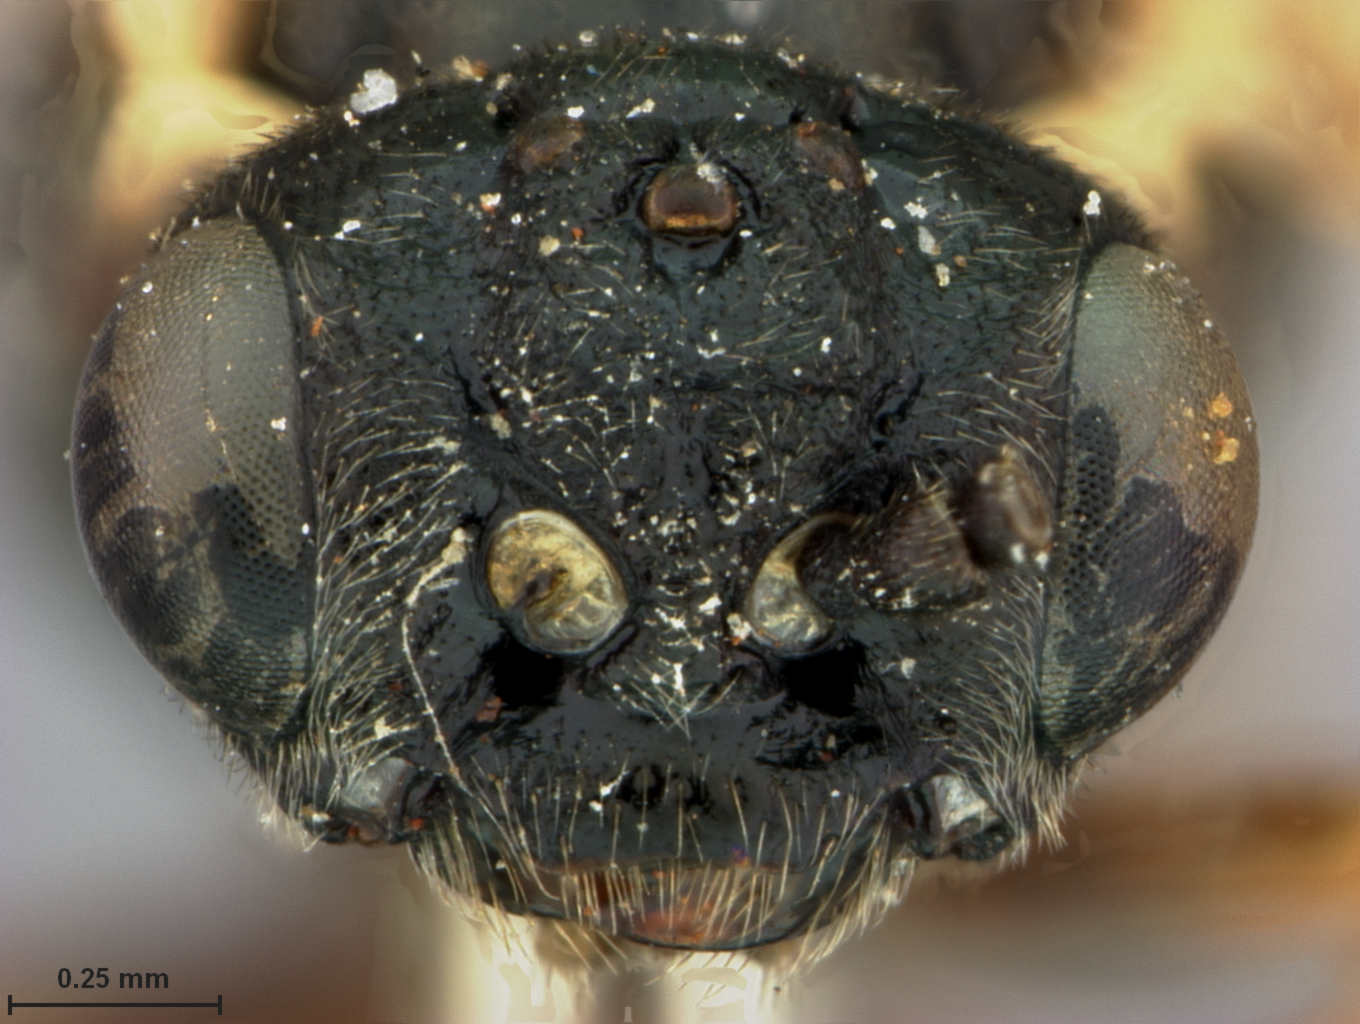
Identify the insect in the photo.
Periclista subtruncata
